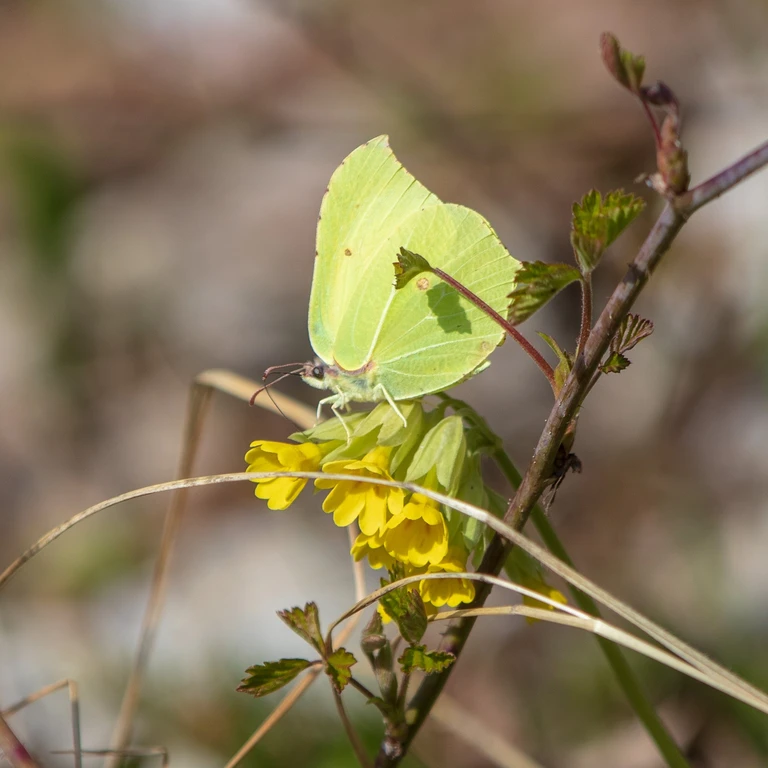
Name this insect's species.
Gonepteryx rhamni
